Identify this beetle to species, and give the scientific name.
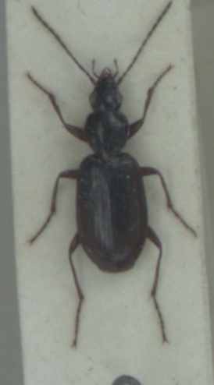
Agonum thoreyi
